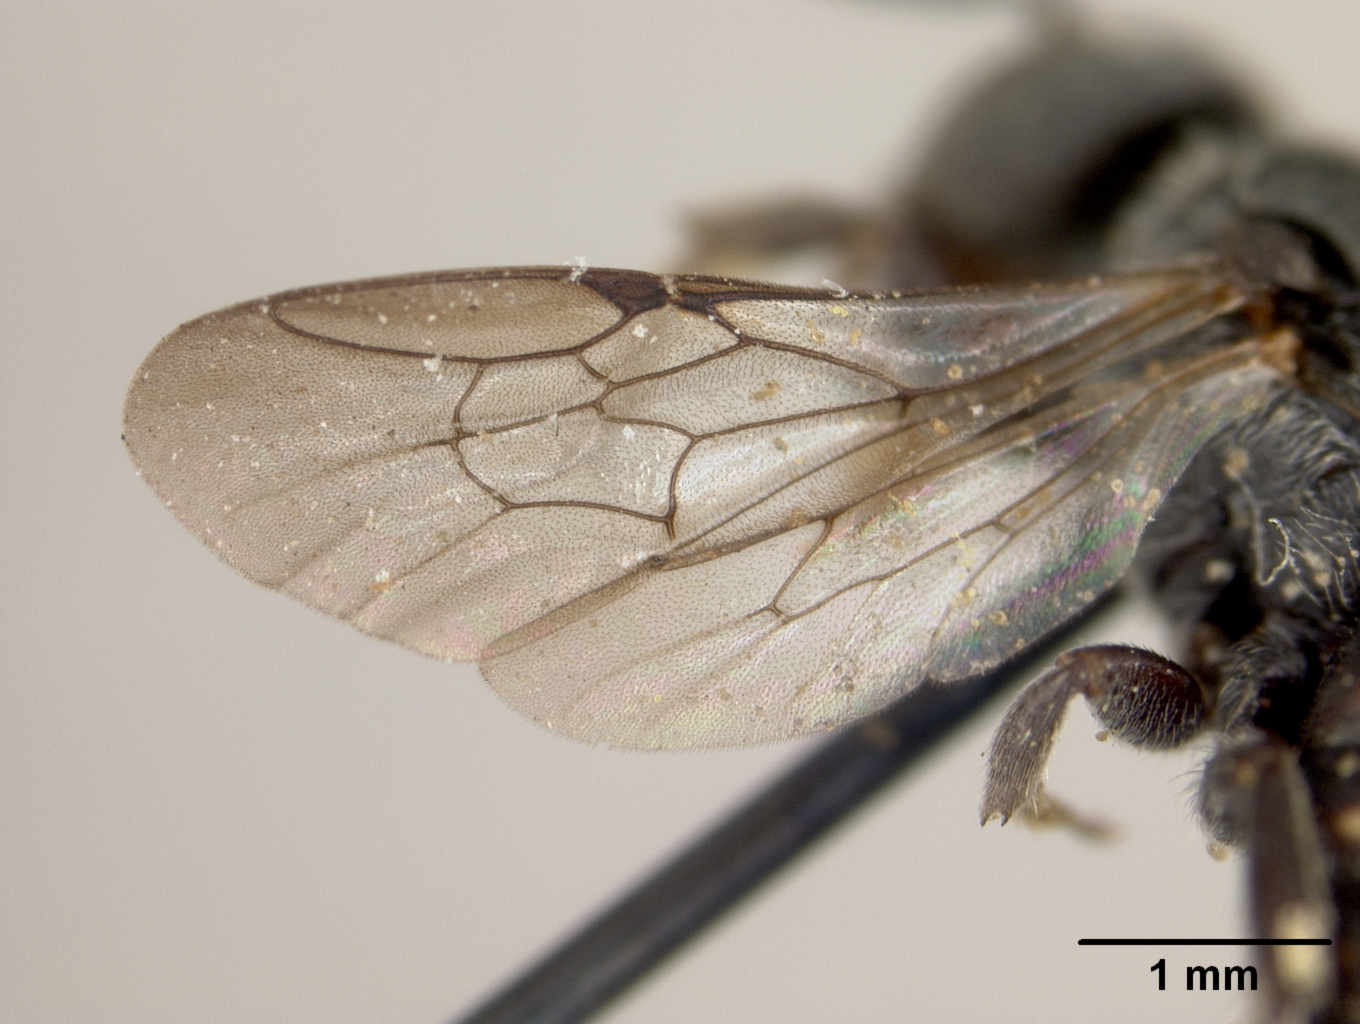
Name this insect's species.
Stelis vernalis
